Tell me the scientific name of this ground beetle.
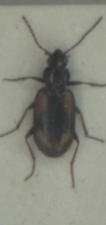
Bembidion femoratum
